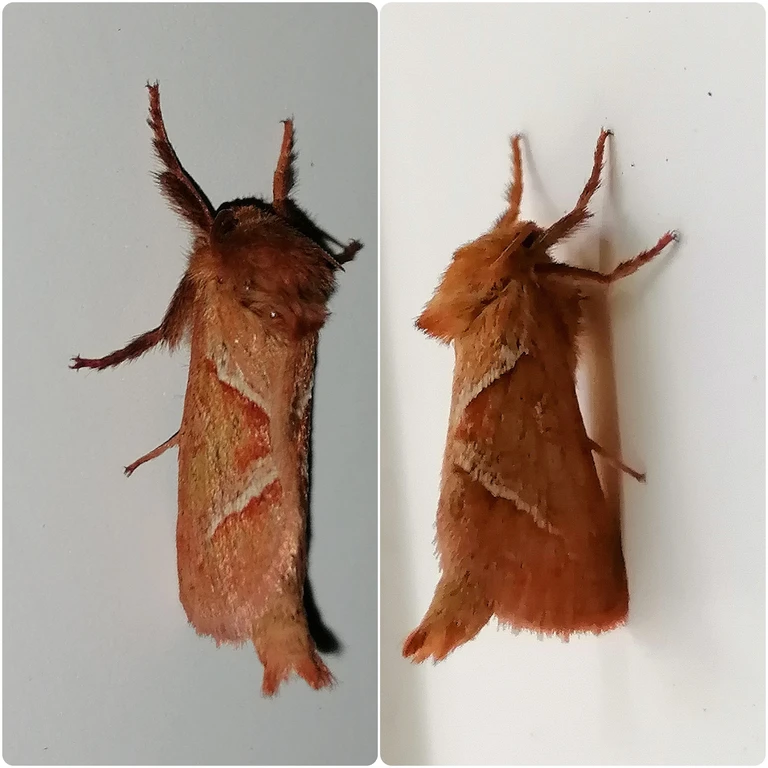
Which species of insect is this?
Triodia sylvina
